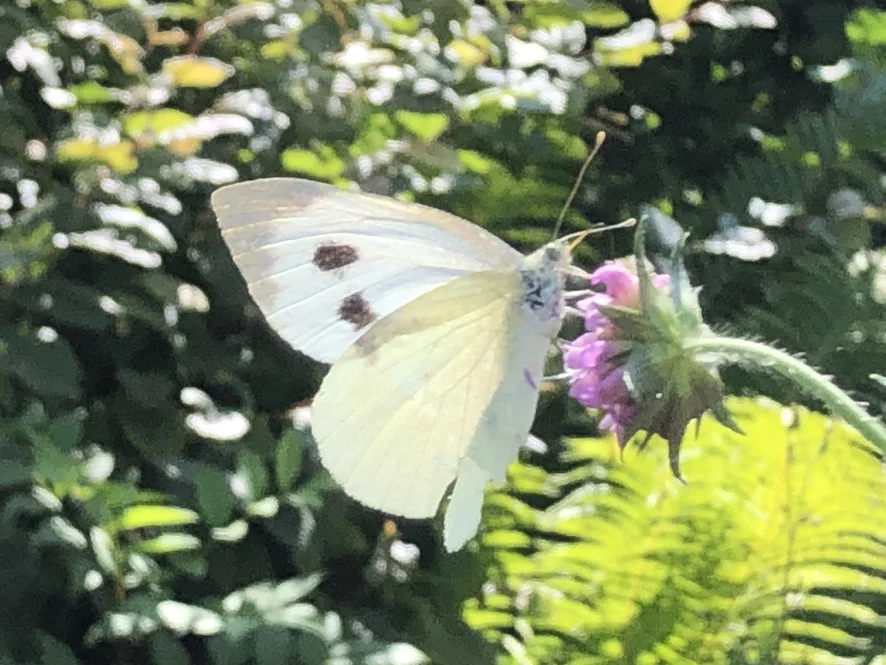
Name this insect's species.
Pieris brassicae
